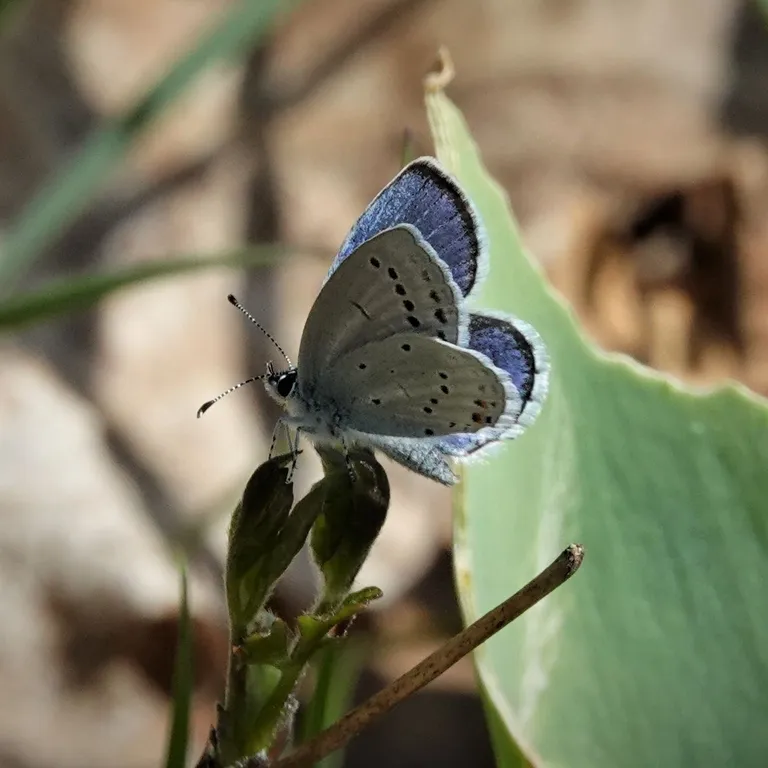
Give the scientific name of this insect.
Cupido argiades (also Elkalyce argiades)
